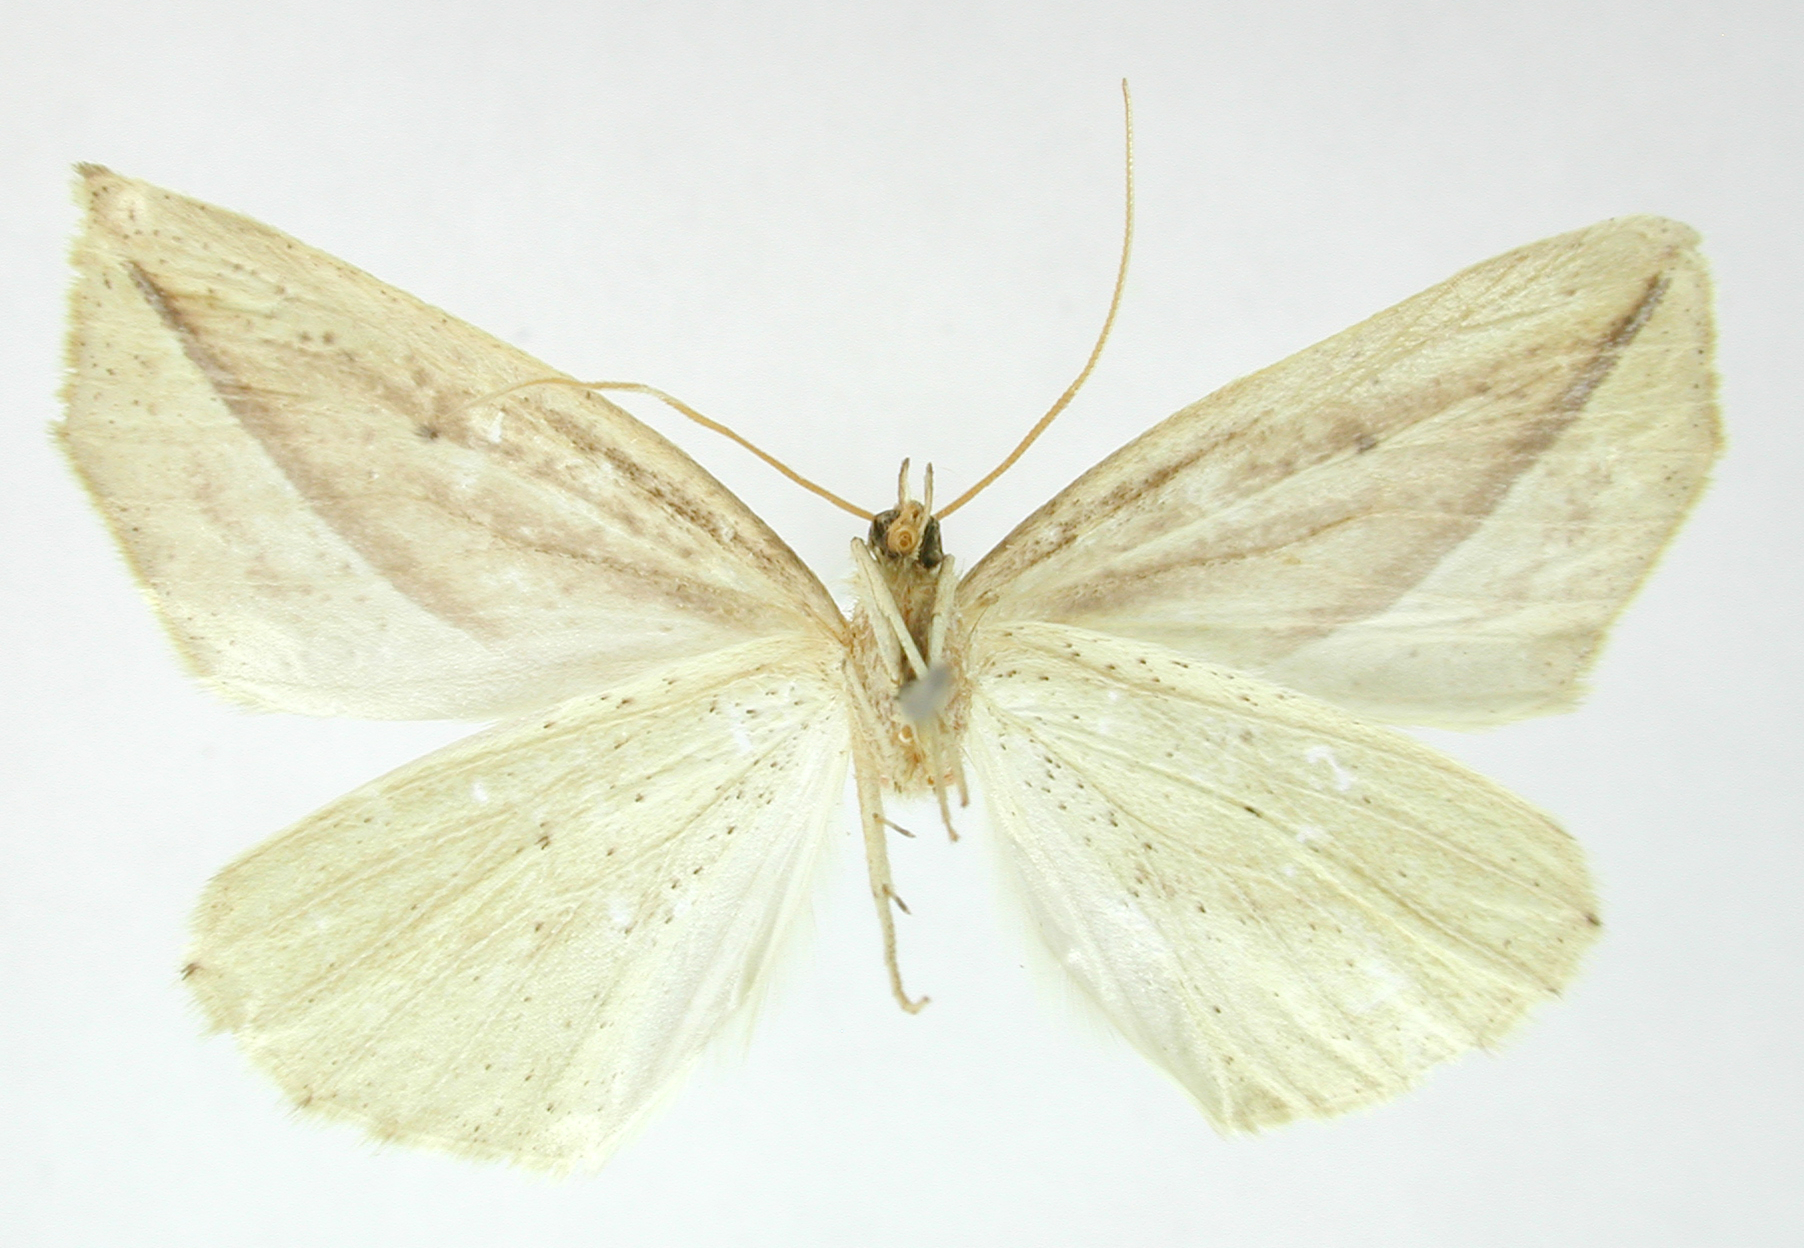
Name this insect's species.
Apiciopsis albilinea
